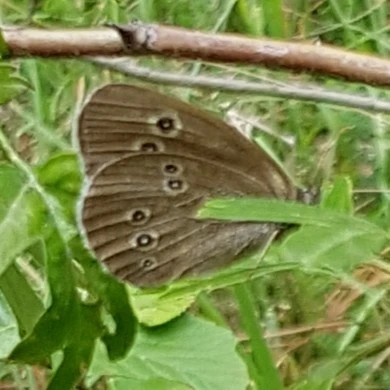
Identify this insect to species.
Aphantopus hyperantus
